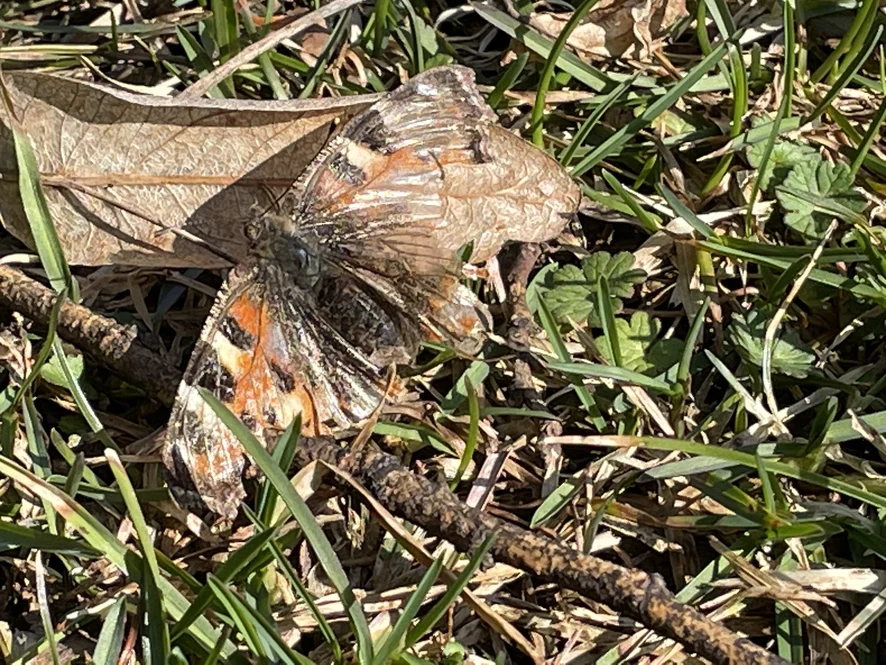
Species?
Aglais urticae
